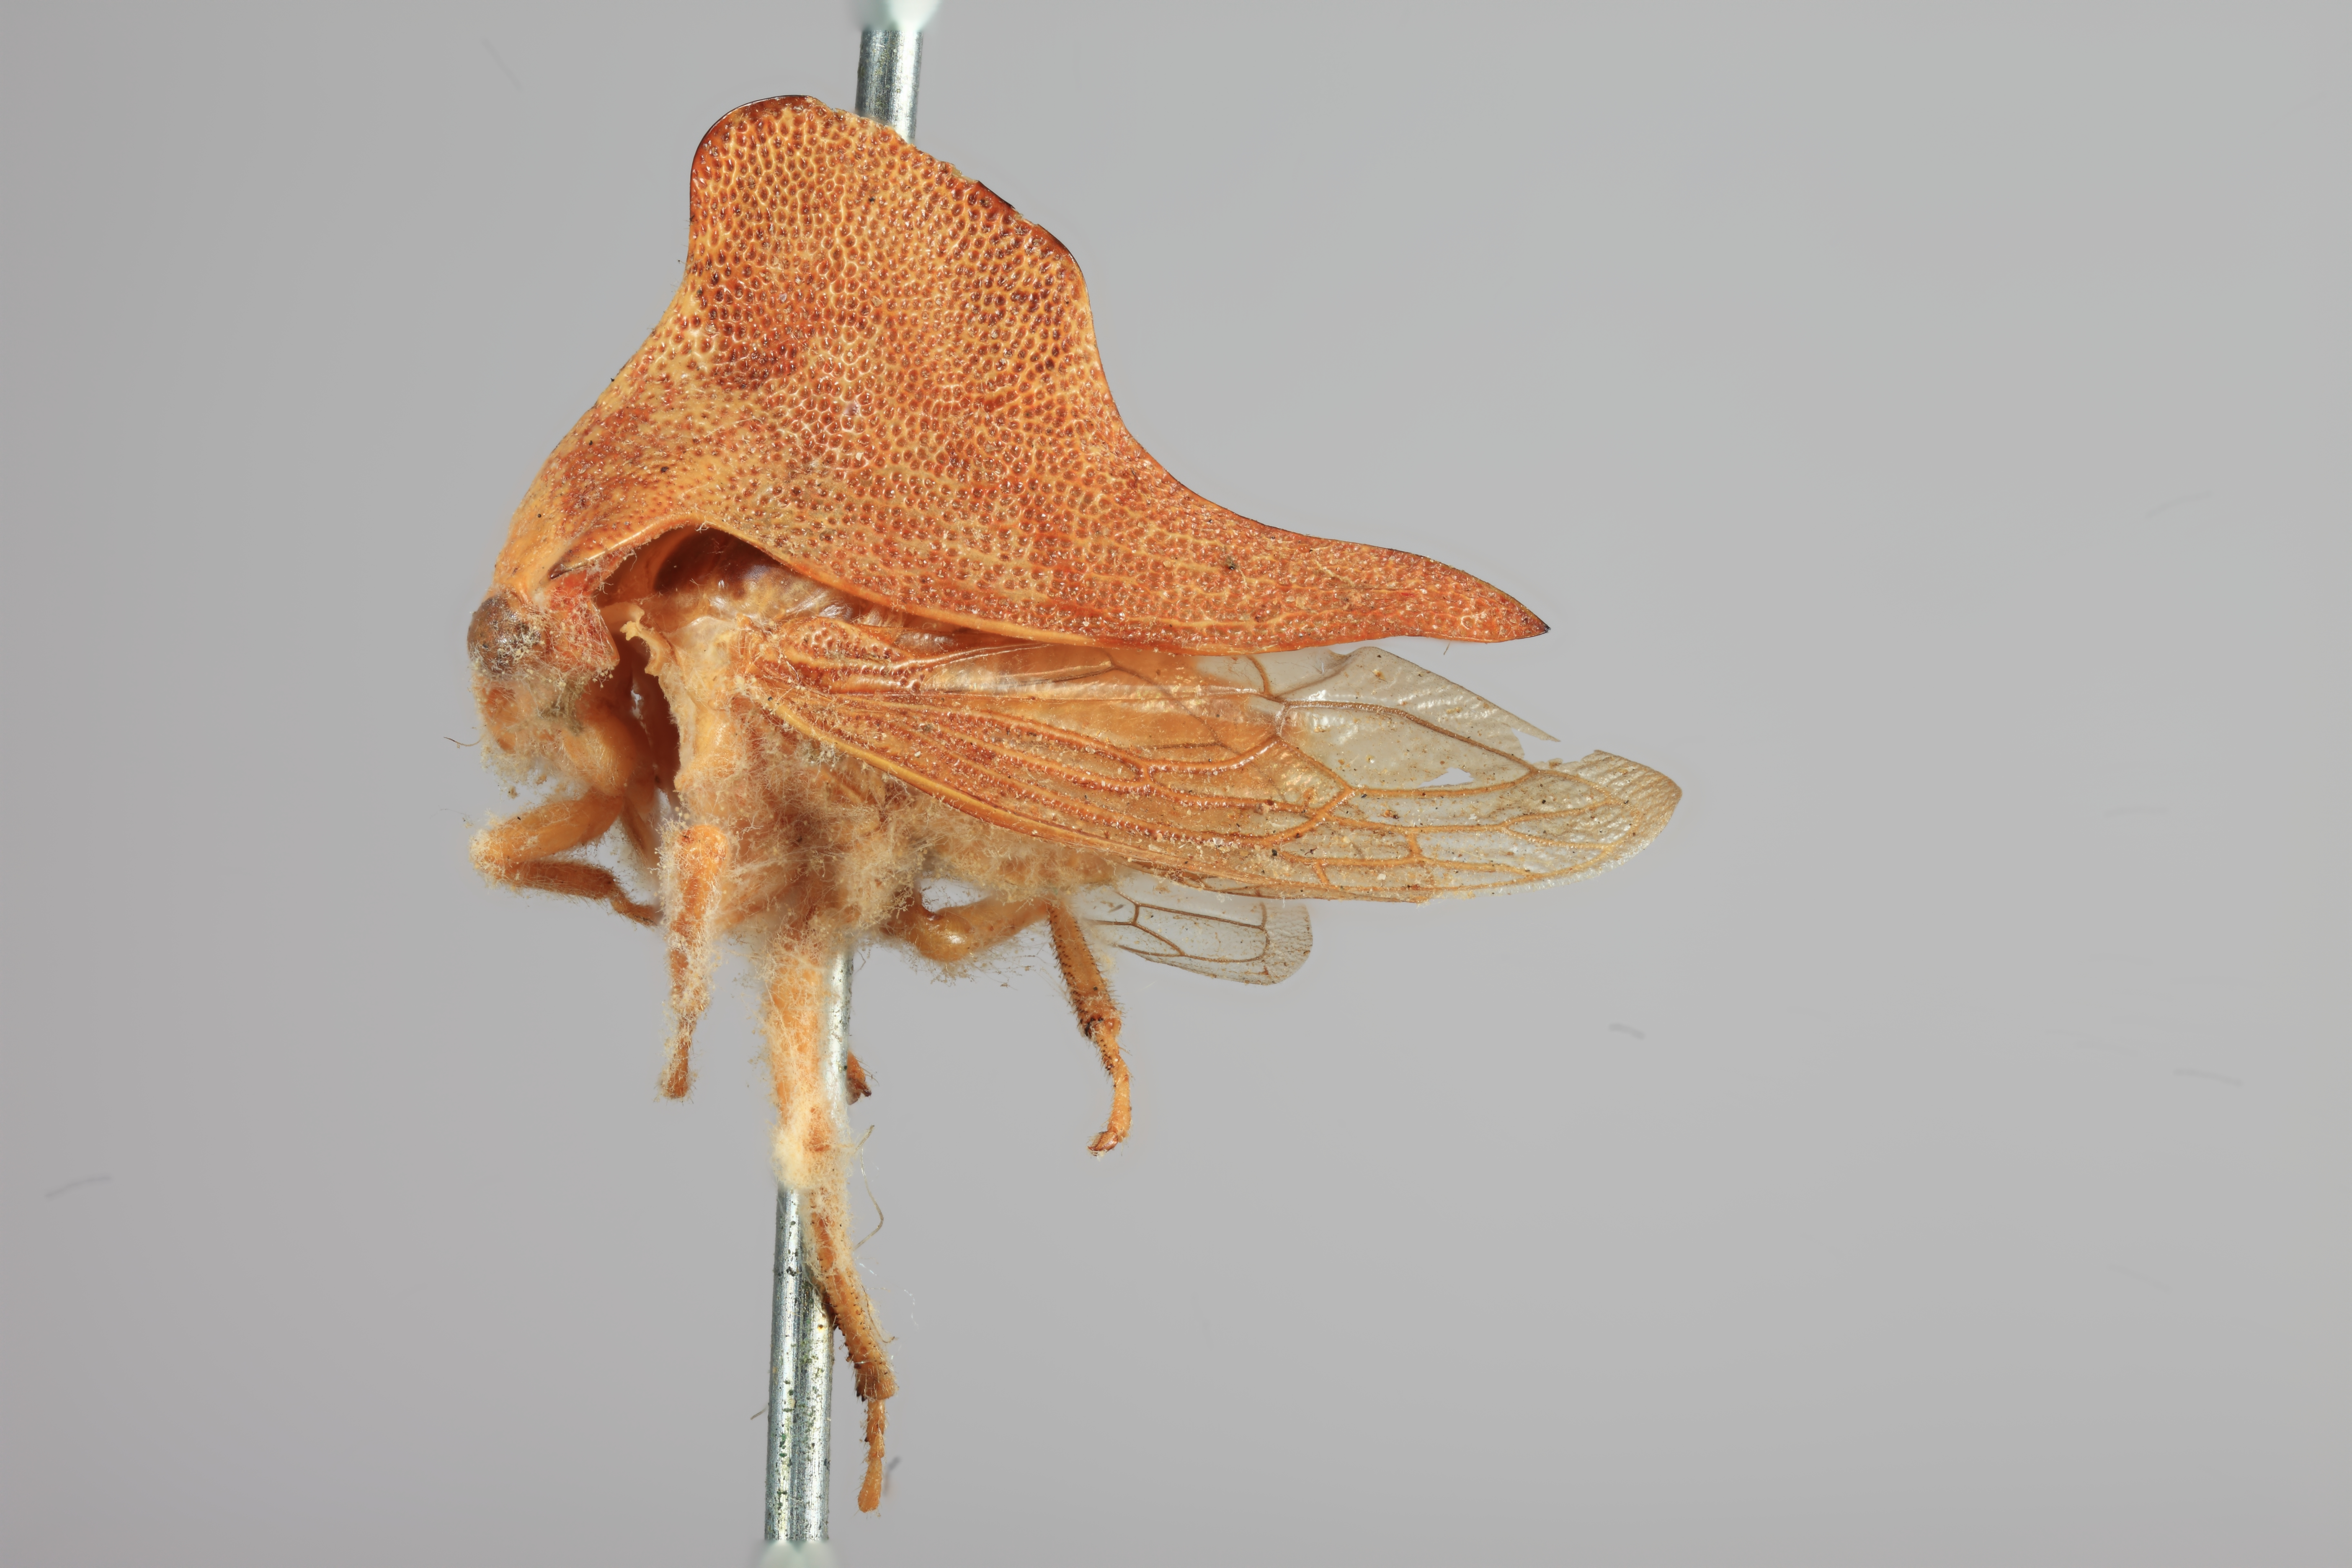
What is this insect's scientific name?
Telamona fasciata
